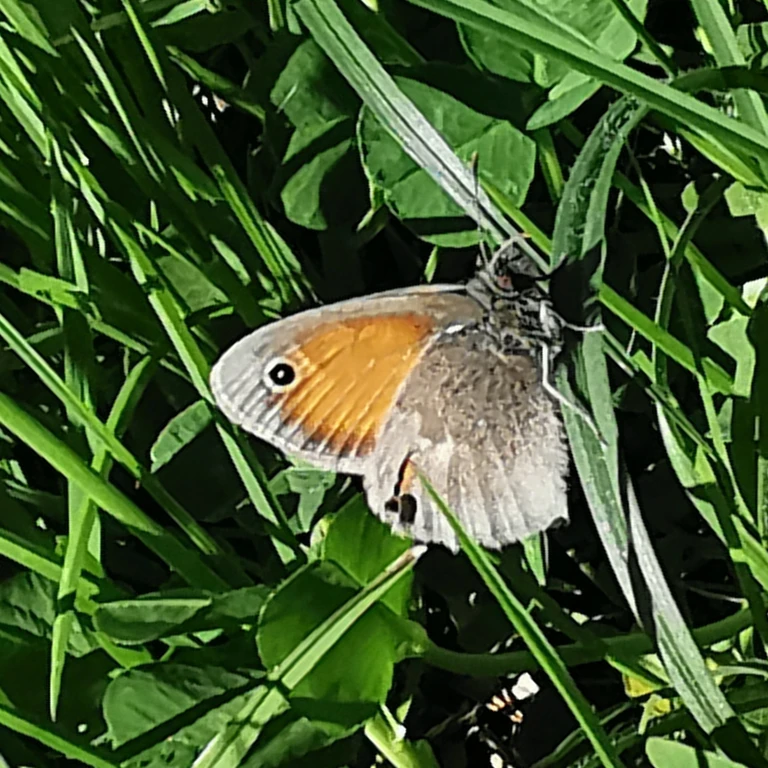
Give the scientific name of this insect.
Coenonympha pamphilus
